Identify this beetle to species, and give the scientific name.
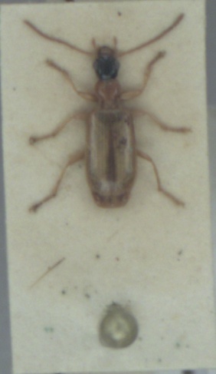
Demetrias atricapillus
